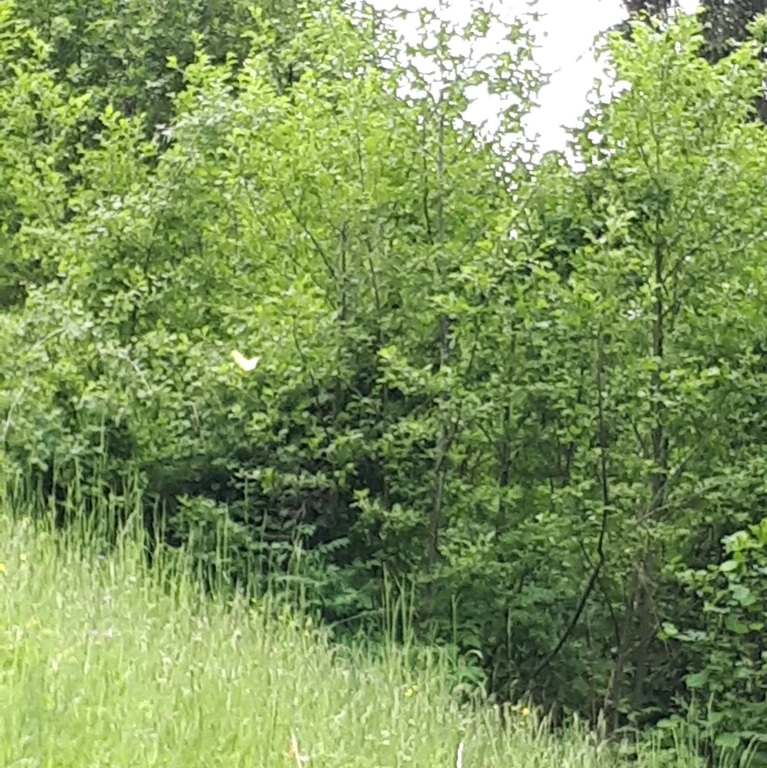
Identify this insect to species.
Gonepteryx rhamni
